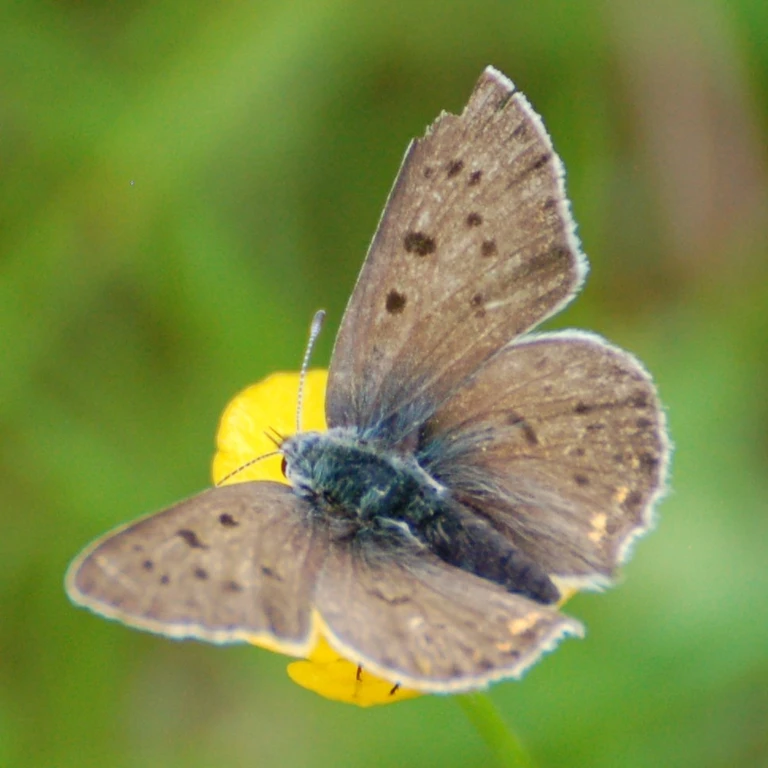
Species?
Lycaena tityrus (also Loweia tityrus)
